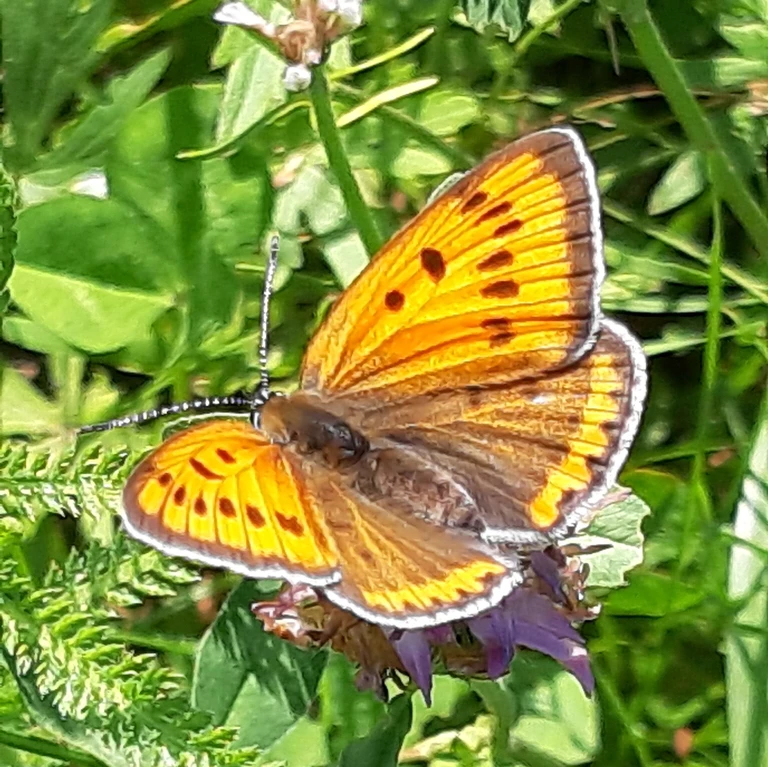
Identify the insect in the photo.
Lycaena dispar
